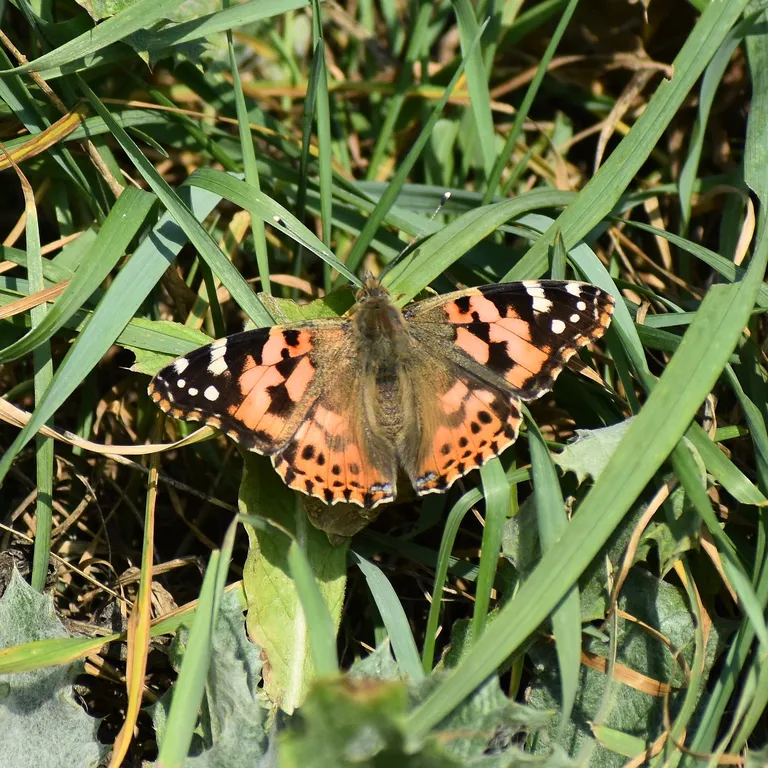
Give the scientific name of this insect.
Vanessa cardui
